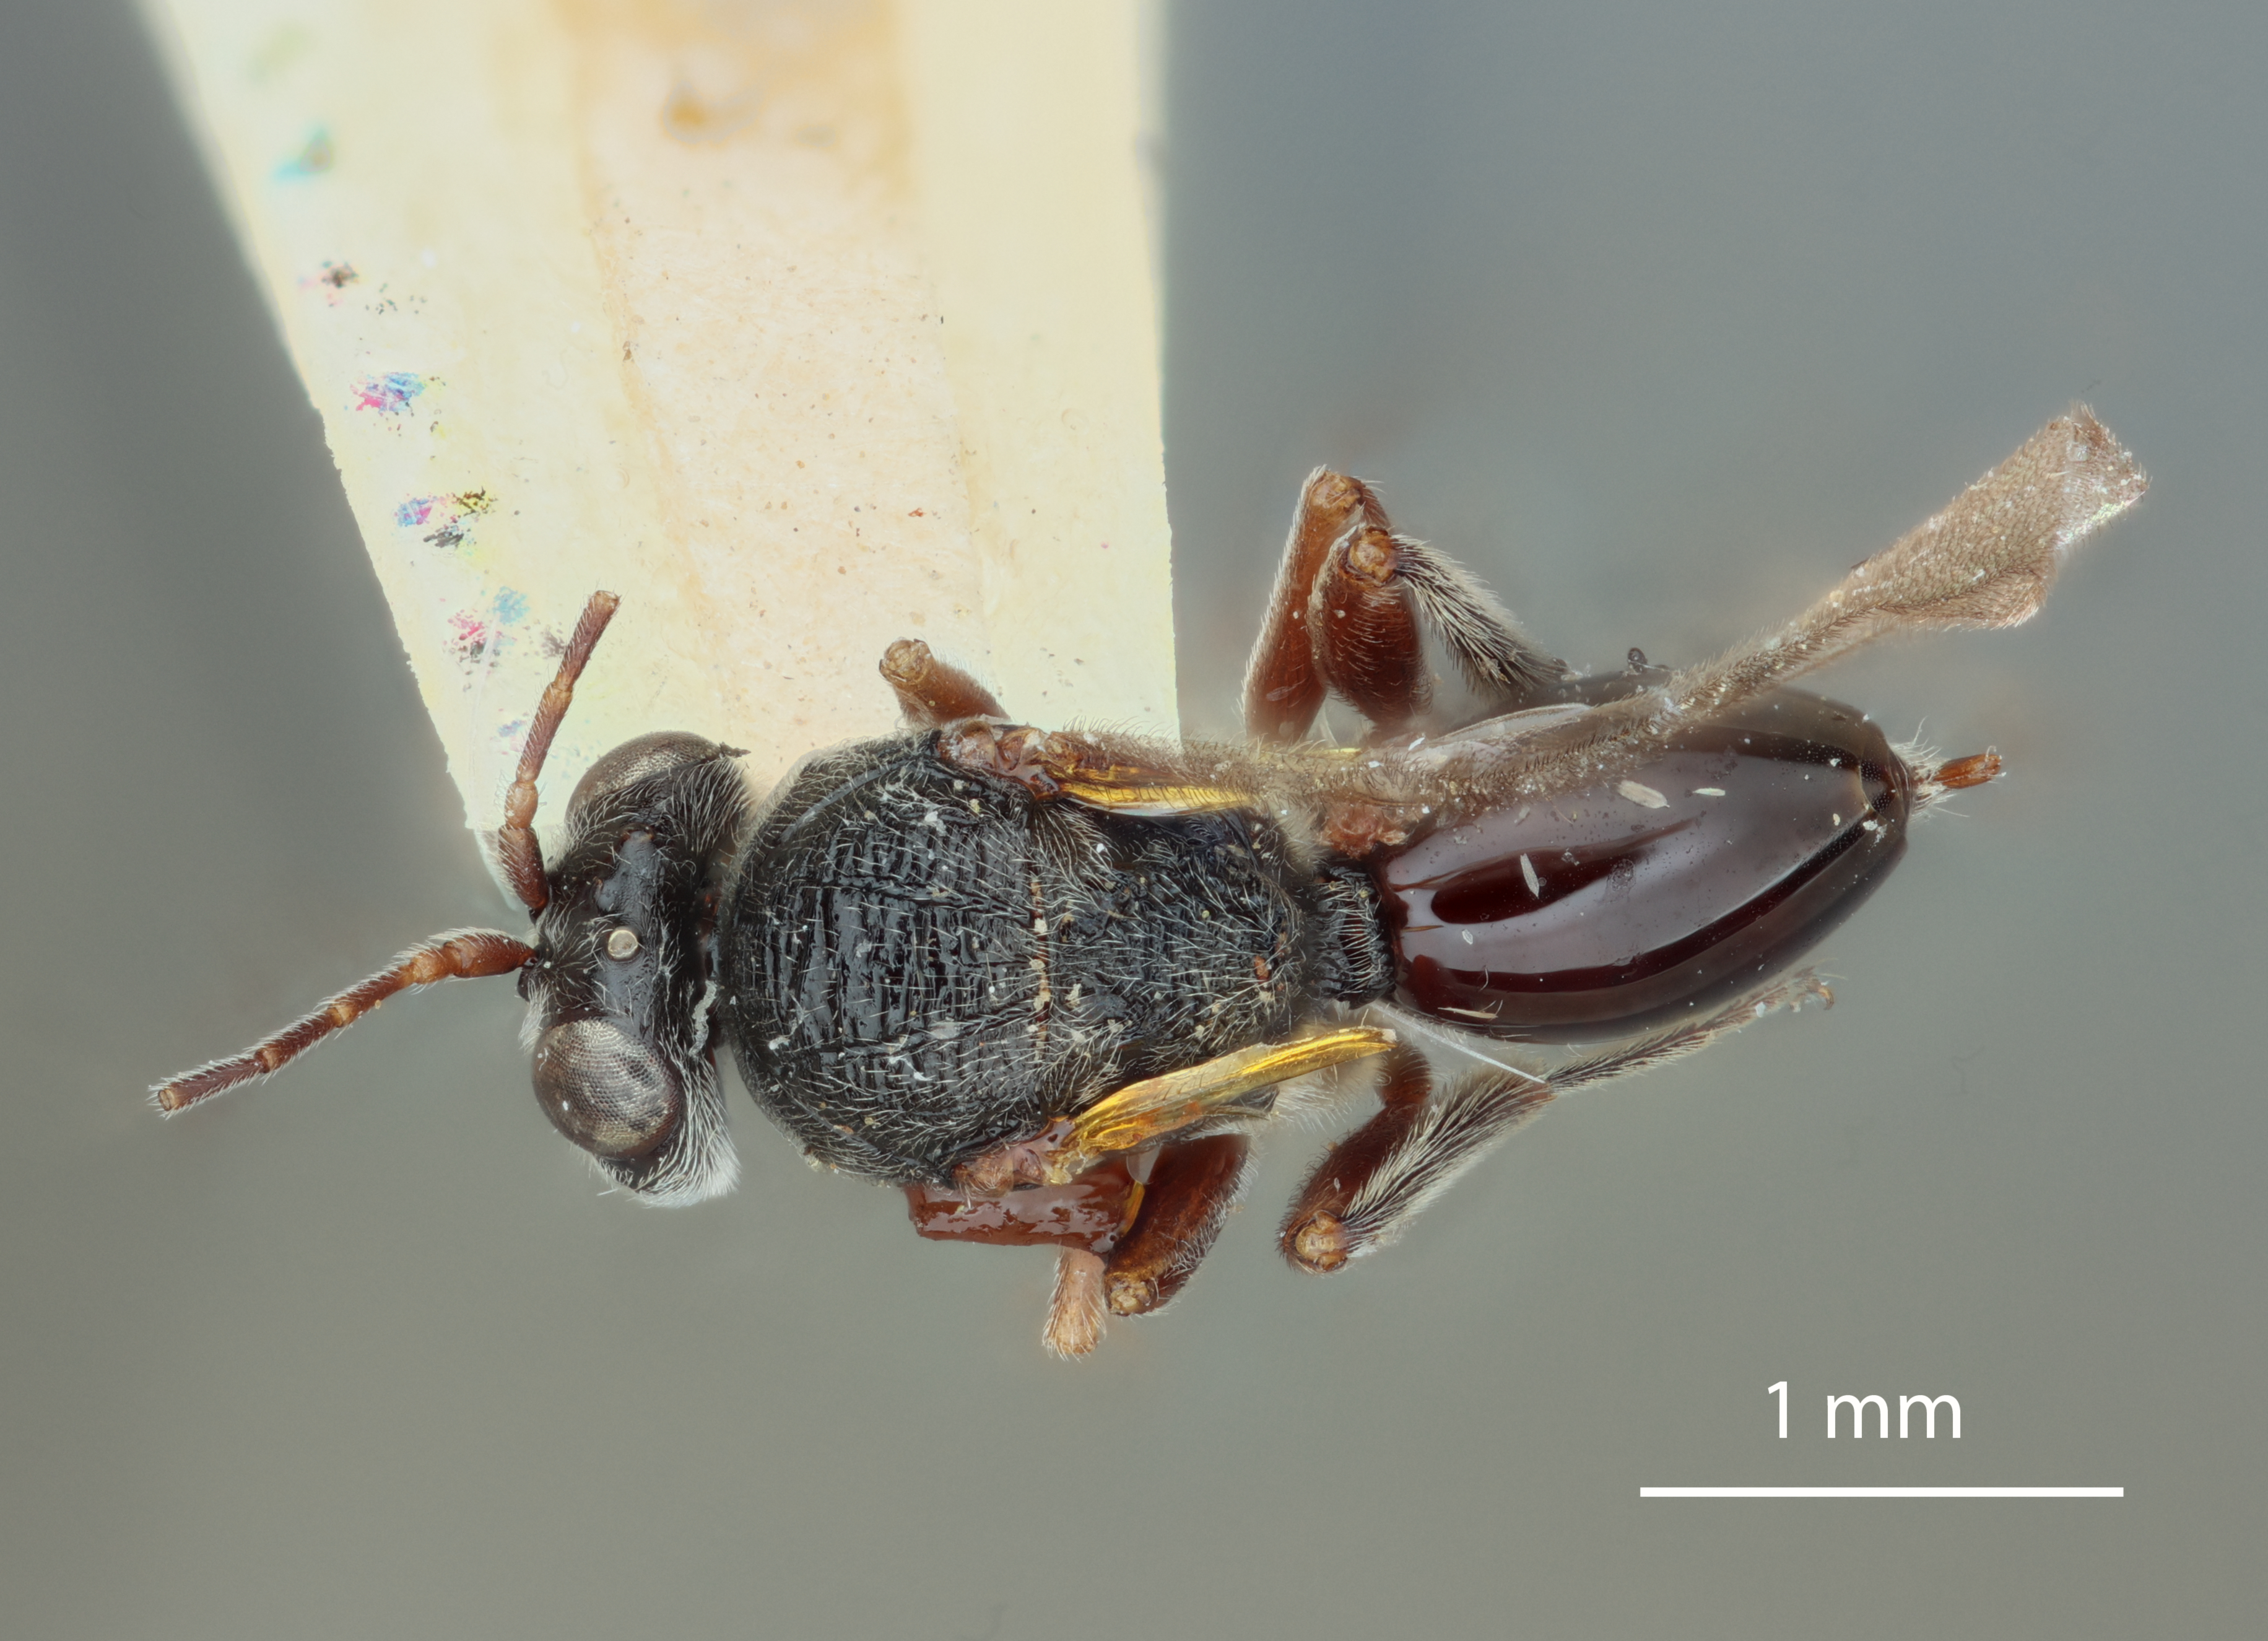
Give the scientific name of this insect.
Saphonecrus areolatus
